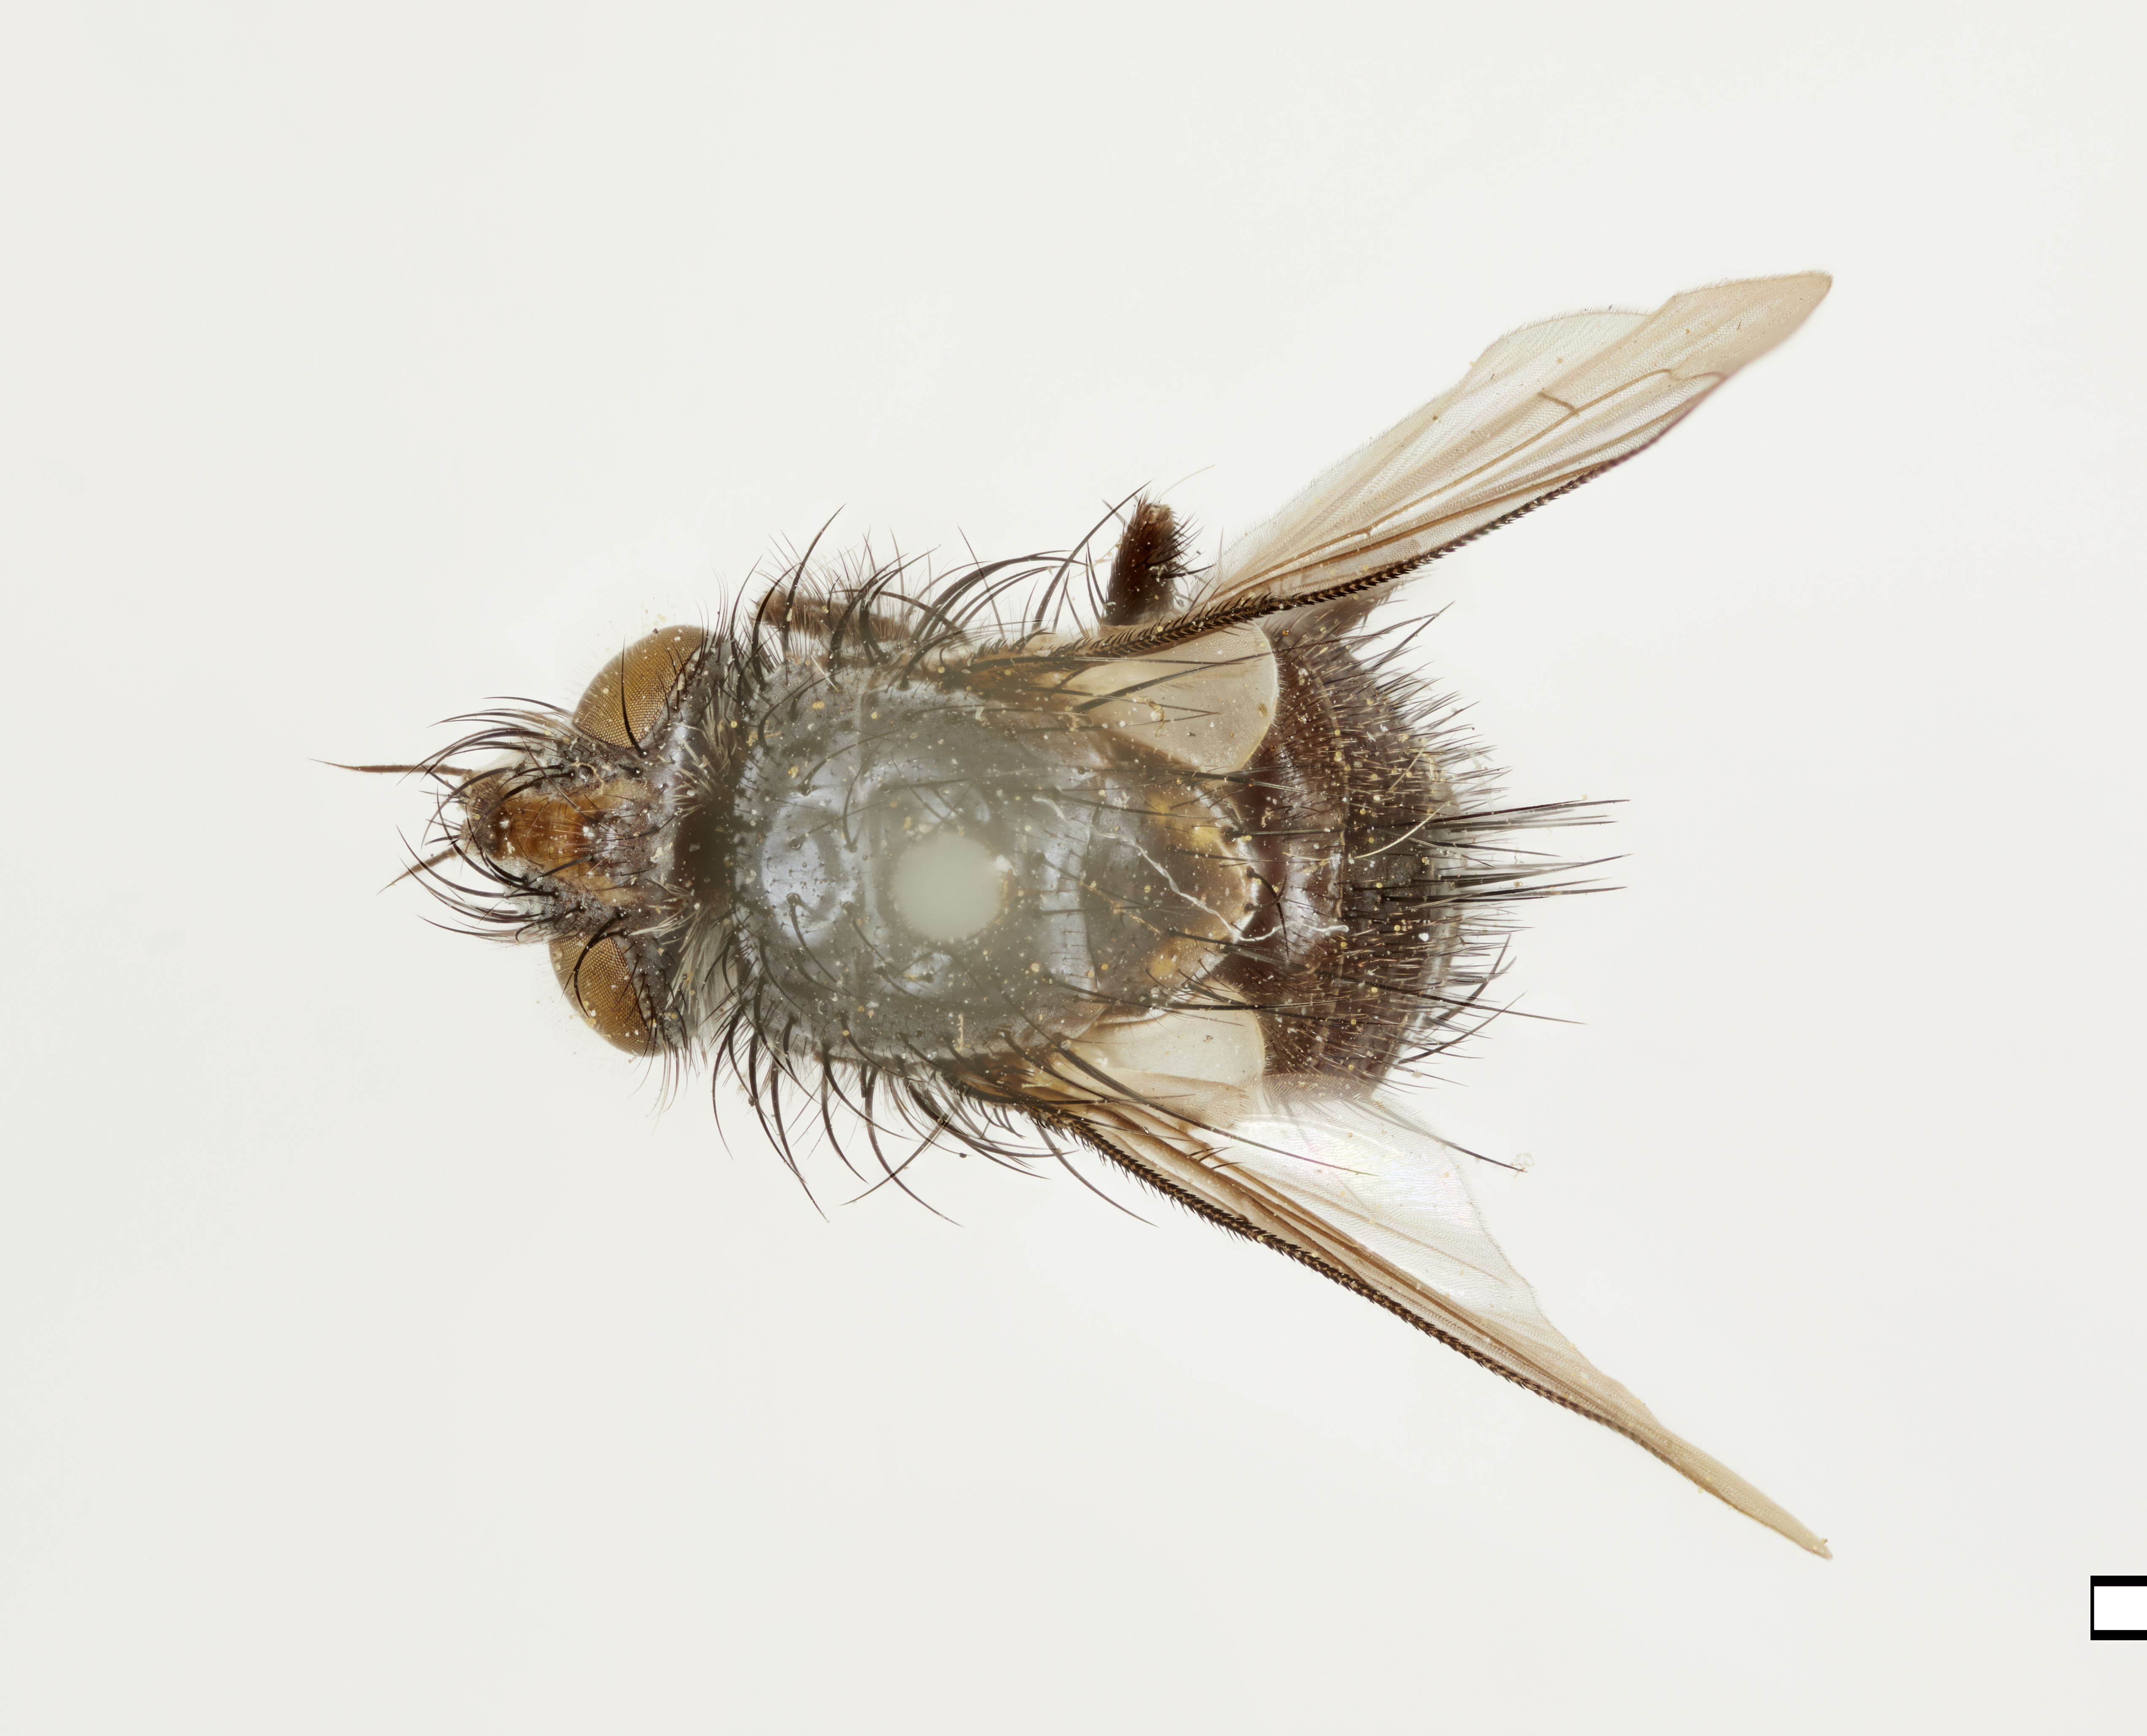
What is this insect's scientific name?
Madremyia parva
